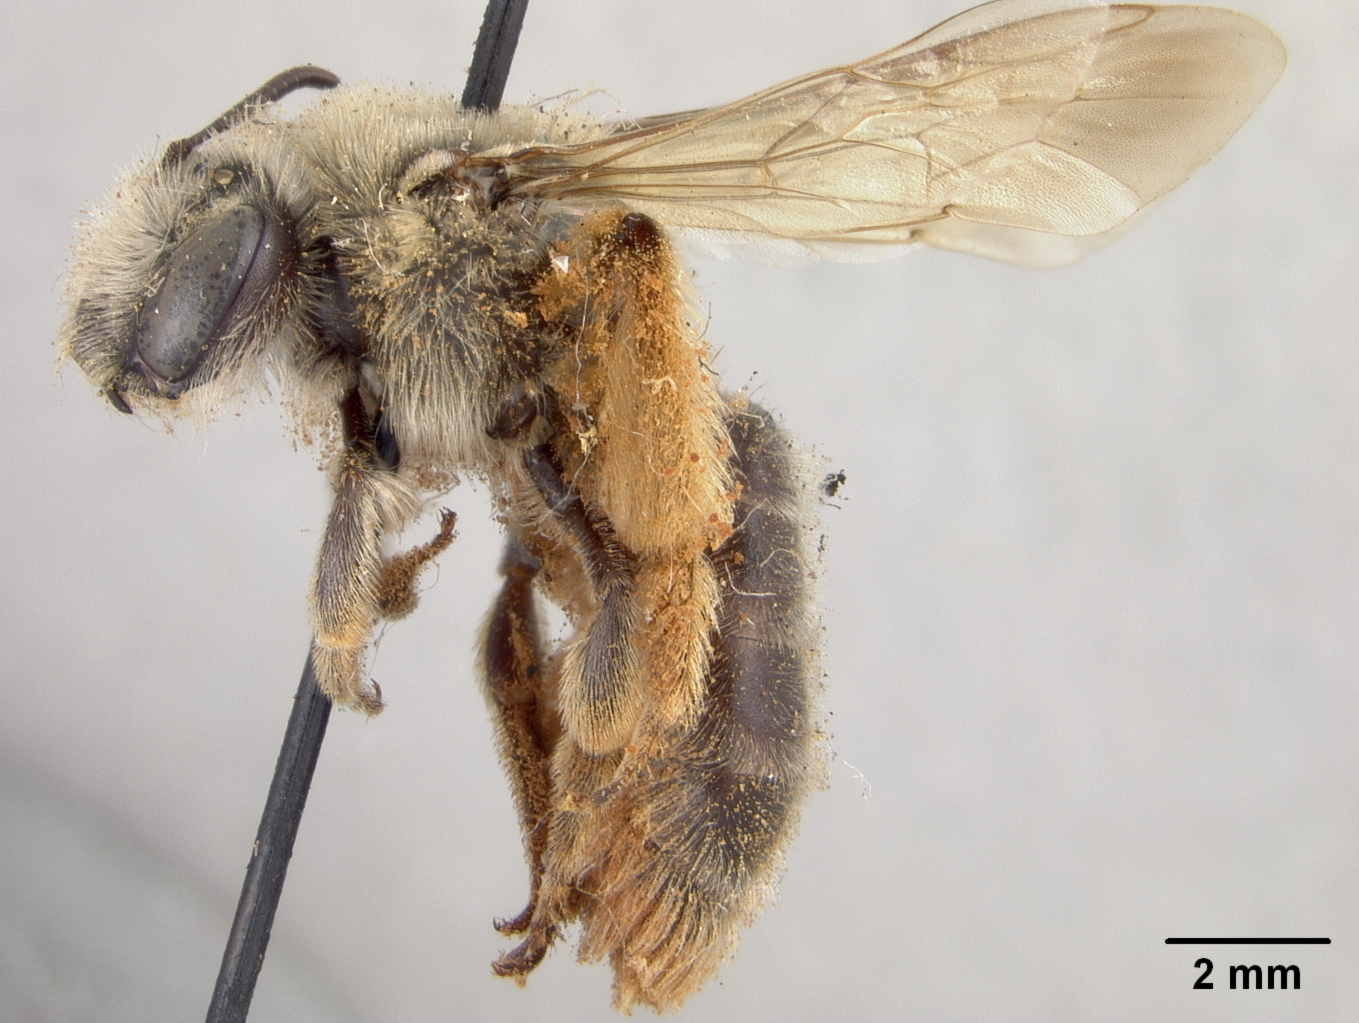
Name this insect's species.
Andrena sitiliae
